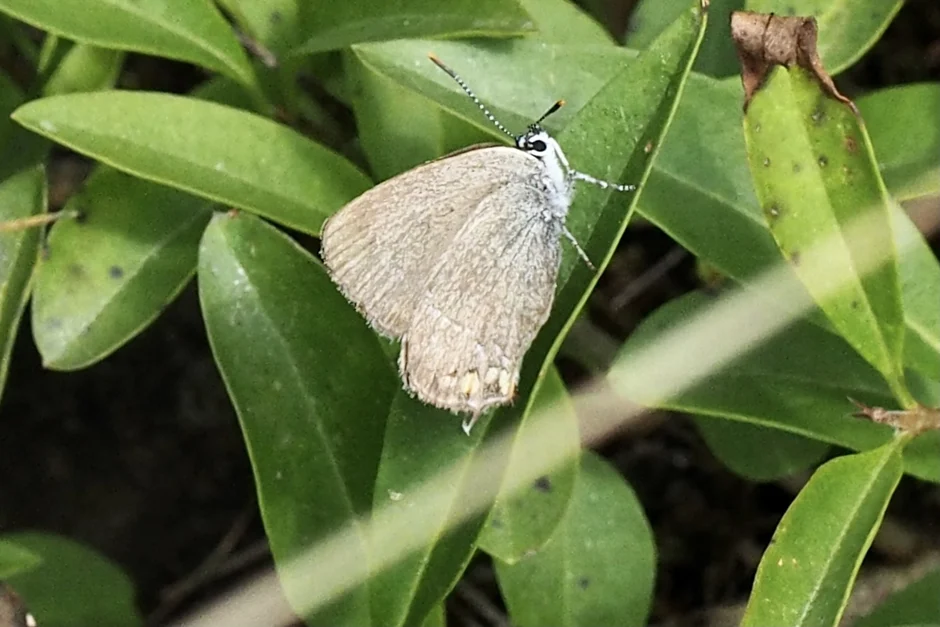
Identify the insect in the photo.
Satyrium acaciae (also Strymon acaciae)
